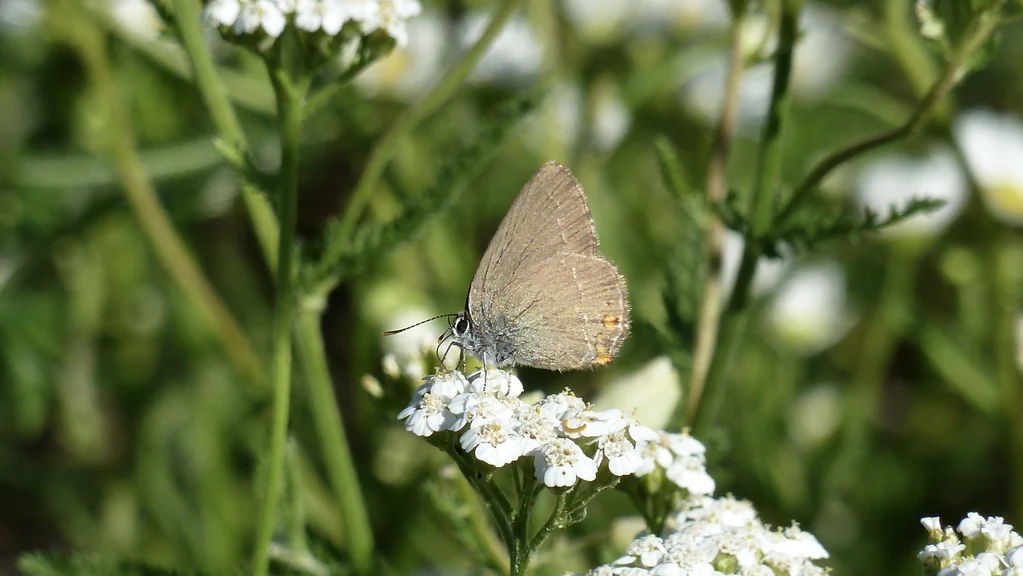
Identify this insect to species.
Satyrium acaciae (also Strymon acaciae)
